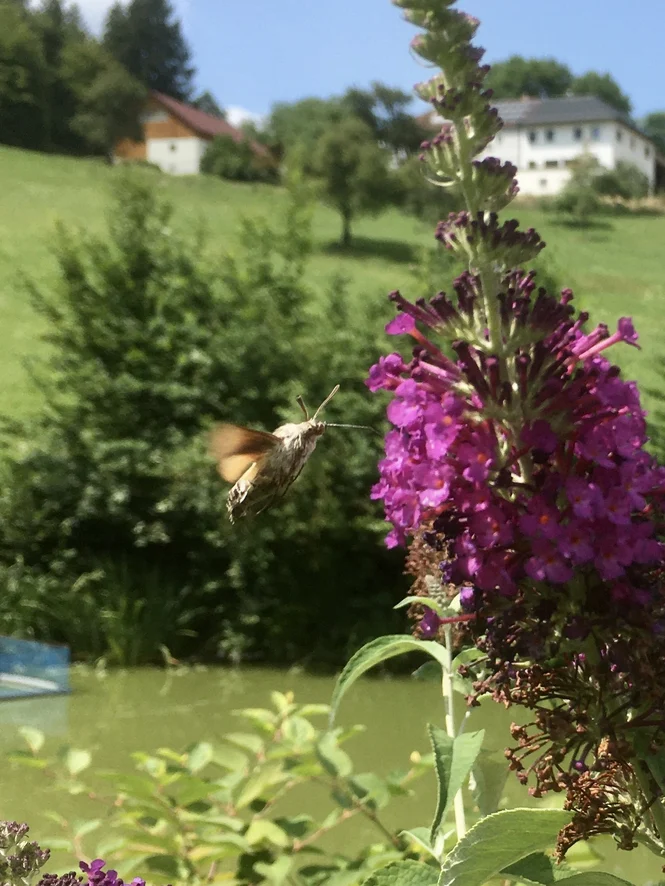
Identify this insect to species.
Macroglossum stellatarum
